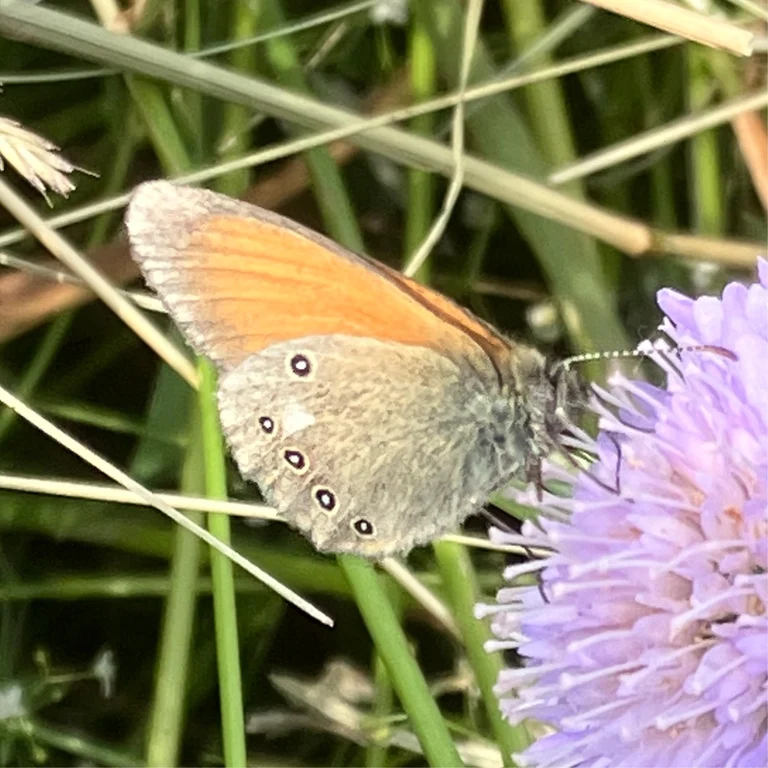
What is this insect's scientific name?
Coenonympha glycerion (also Coenonympha iphis)
